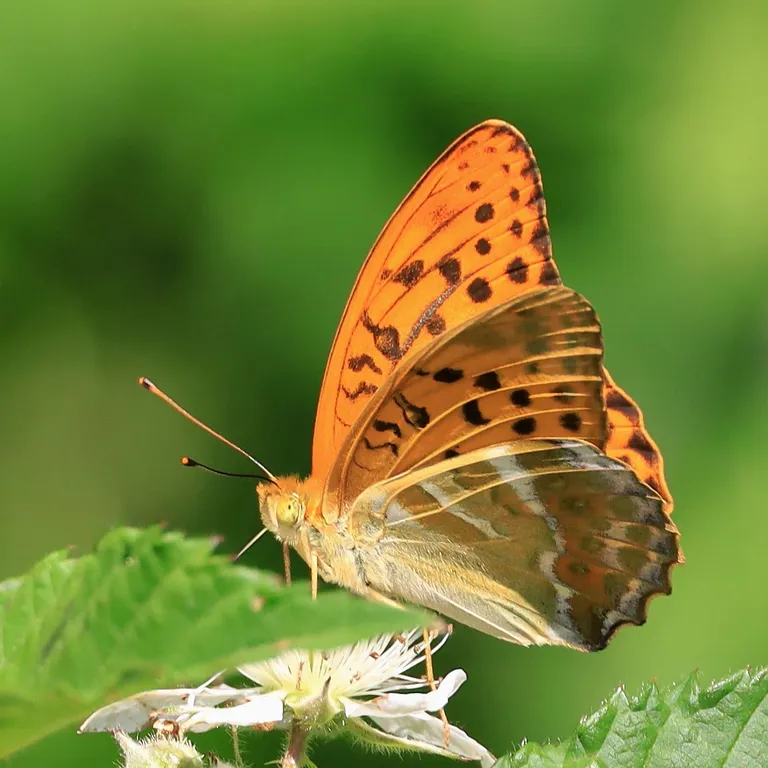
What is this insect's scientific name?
Argynnis paphia
